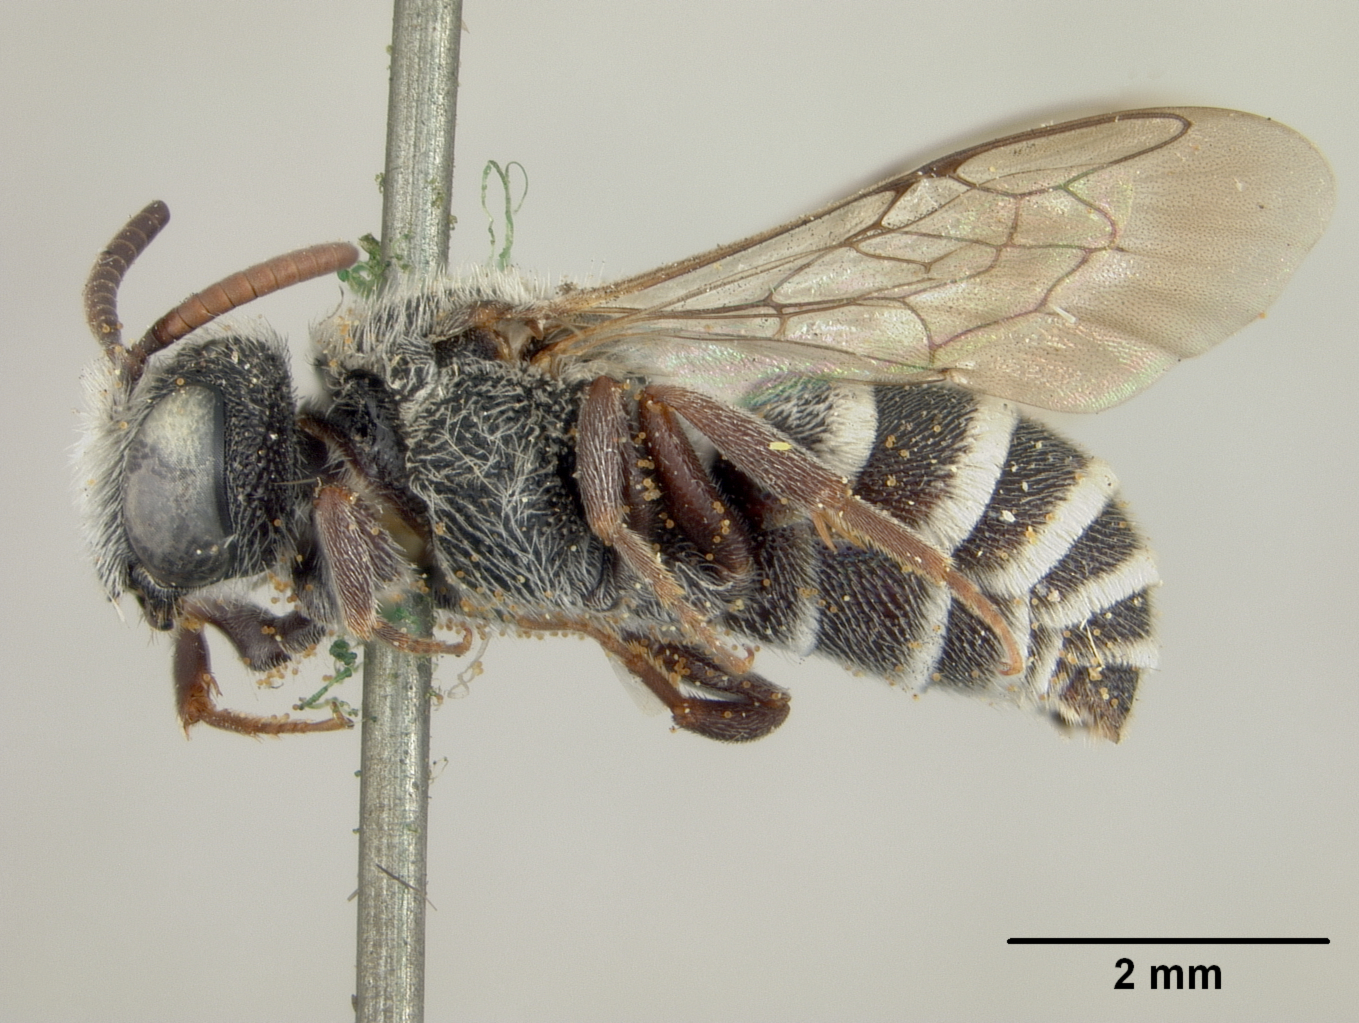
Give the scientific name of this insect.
Dioxys martii
